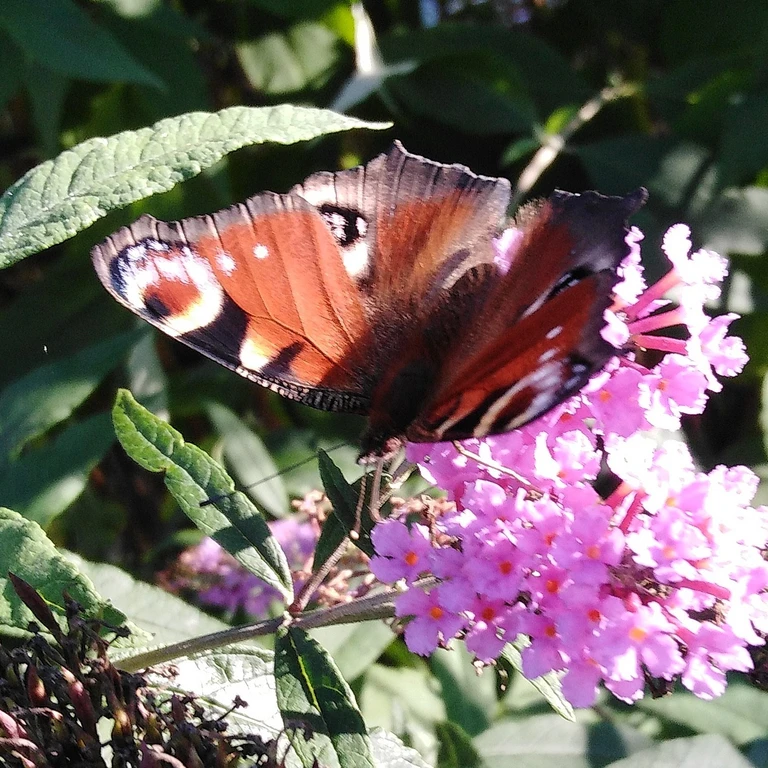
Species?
Aglais io
